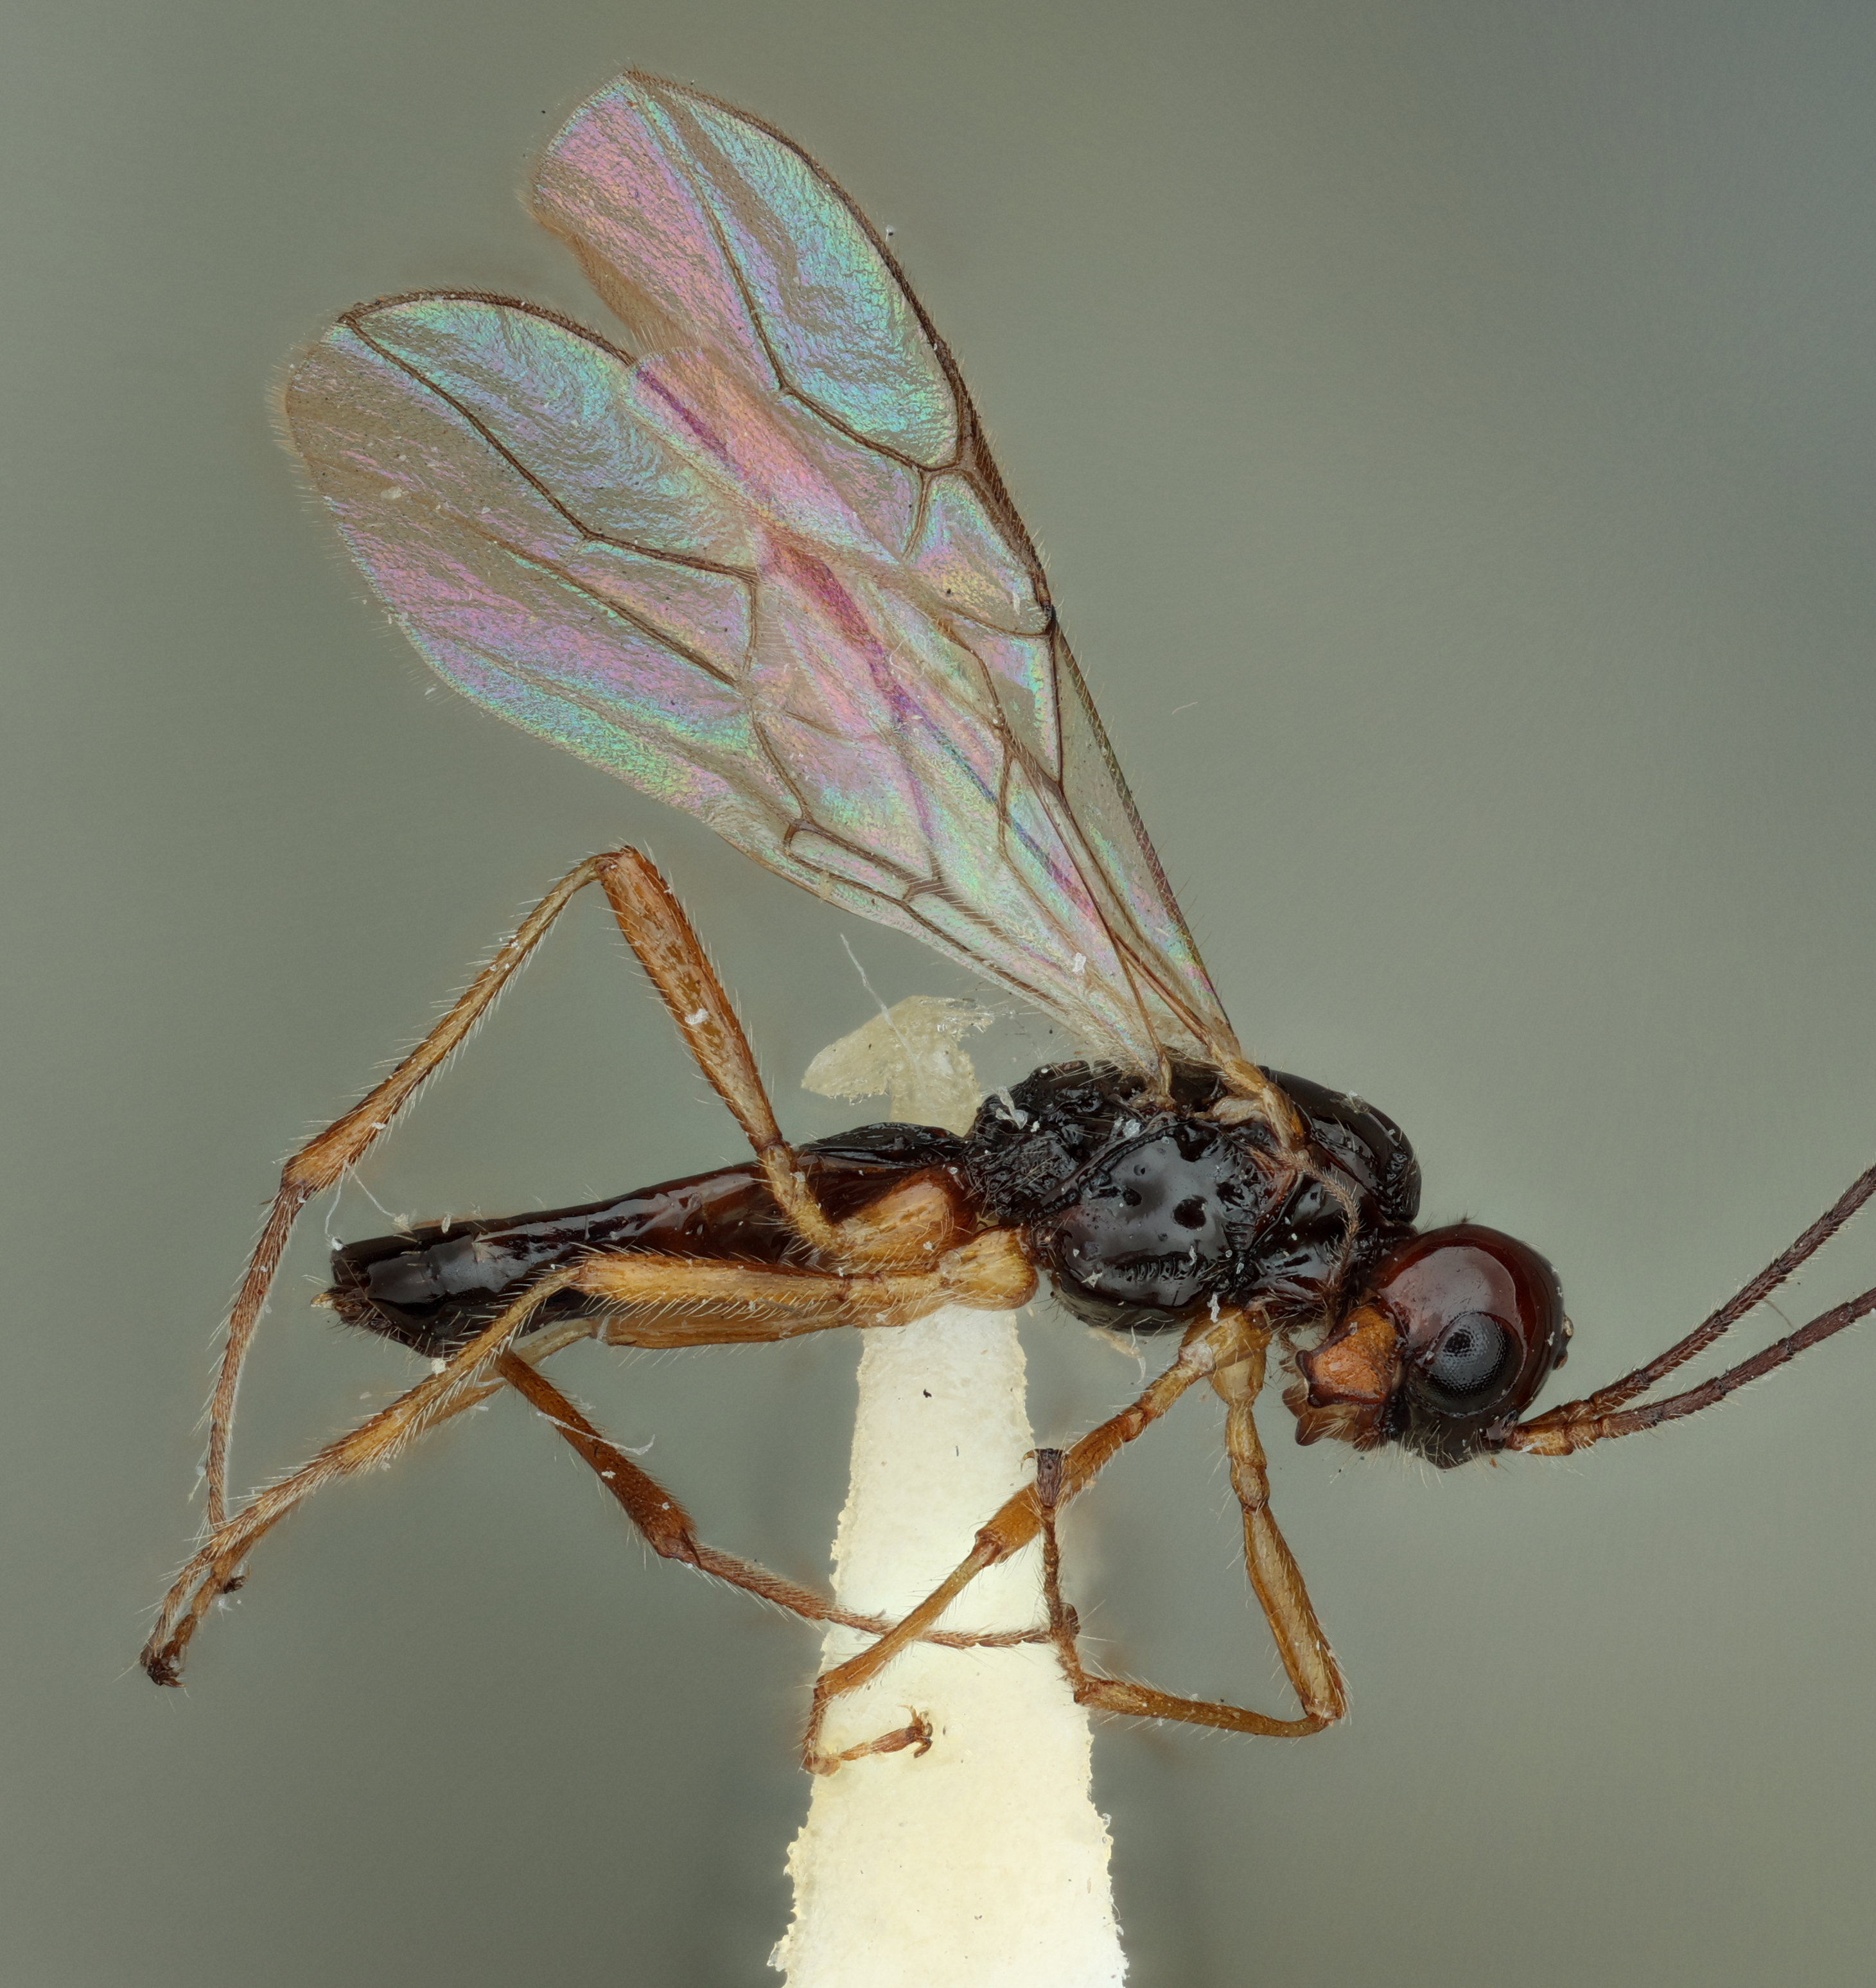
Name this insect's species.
Phaenocarpa horribilis
